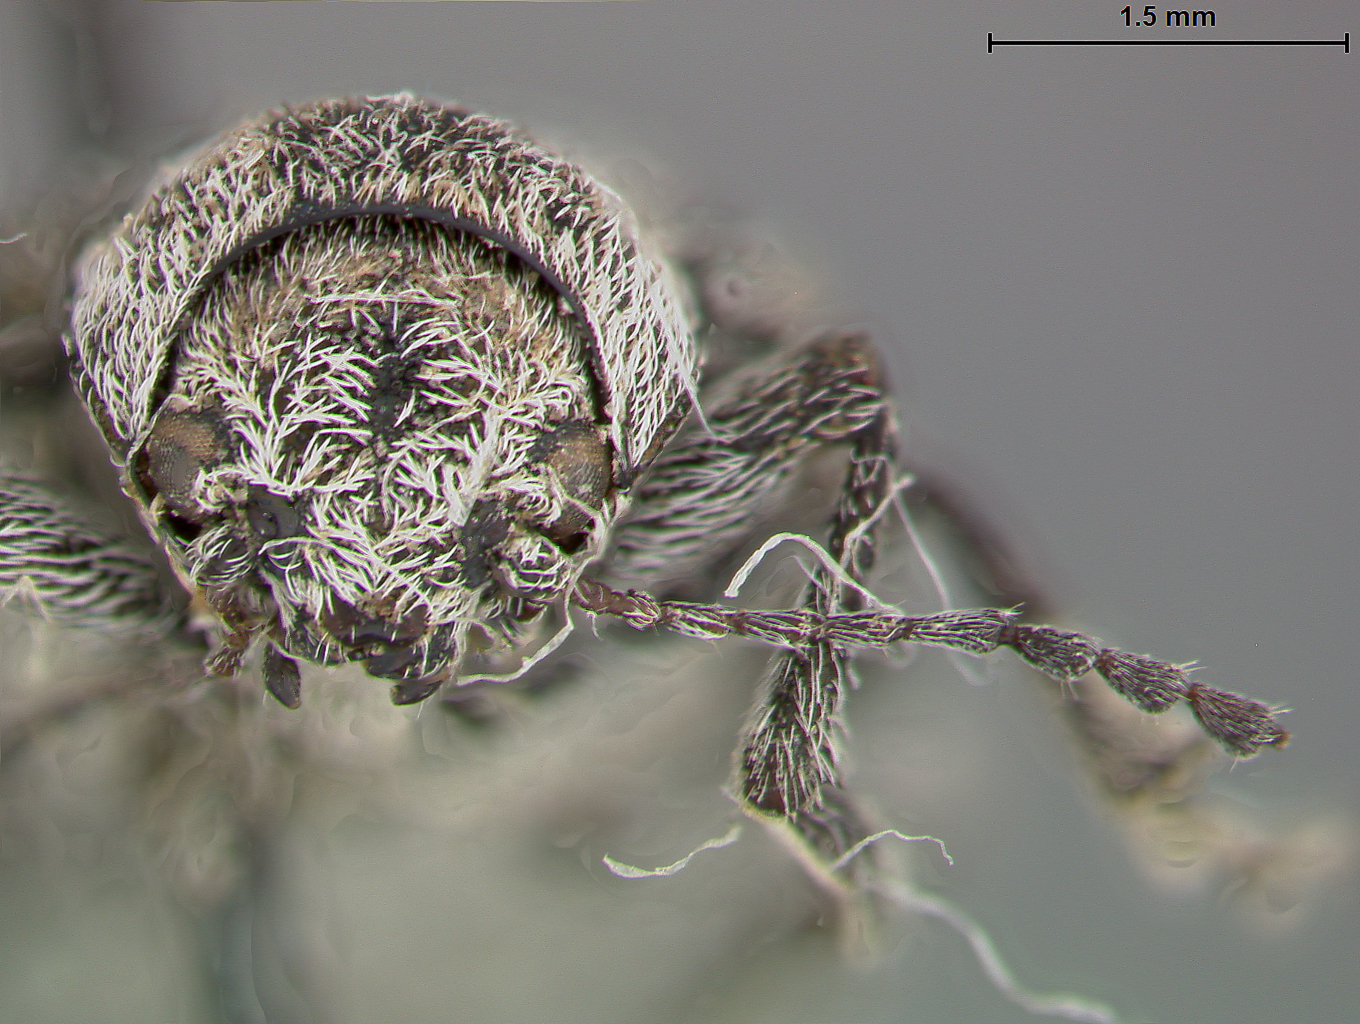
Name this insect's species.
Glyptoscelis idahoensis
